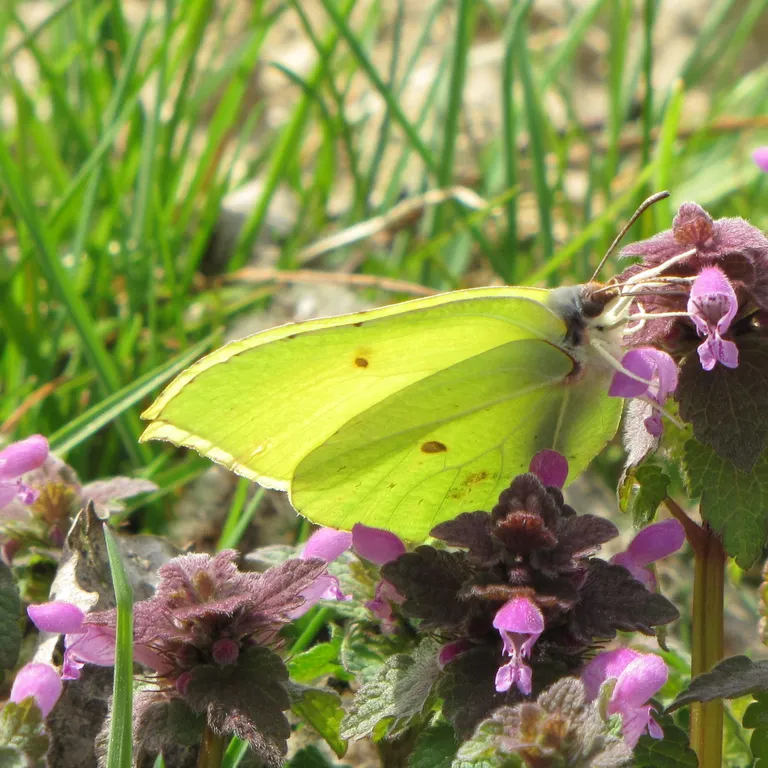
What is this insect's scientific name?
Gonepteryx rhamni
